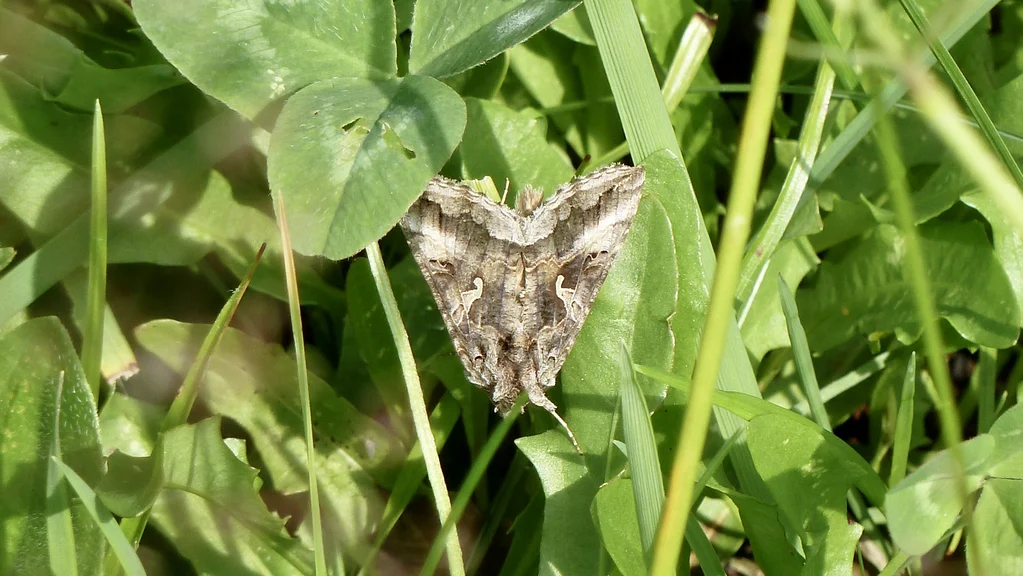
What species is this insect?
Autographa gamma
